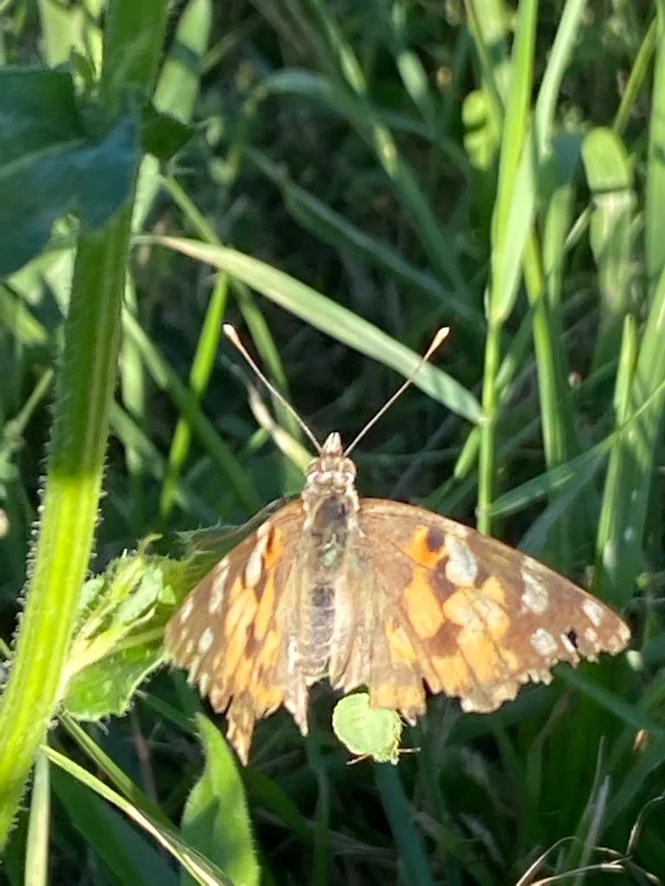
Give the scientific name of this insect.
Vanessa cardui
